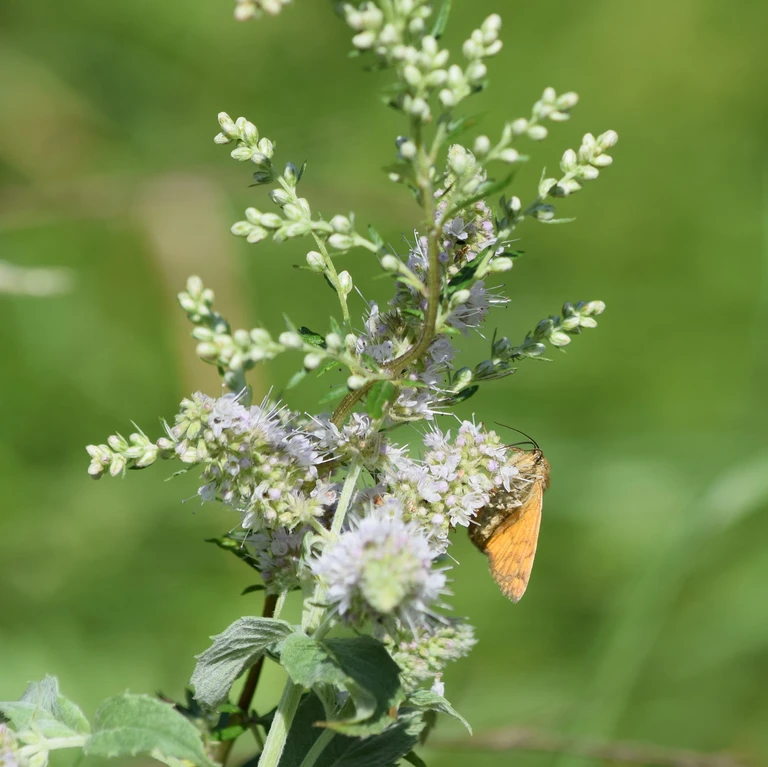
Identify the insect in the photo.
Euclidia glyphica
